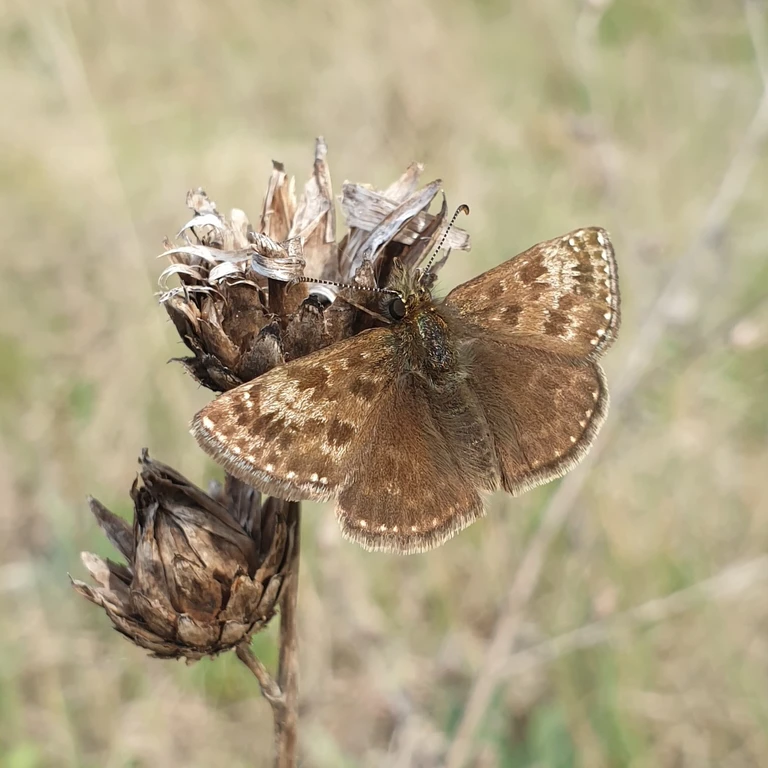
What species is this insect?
Erynnis tages
